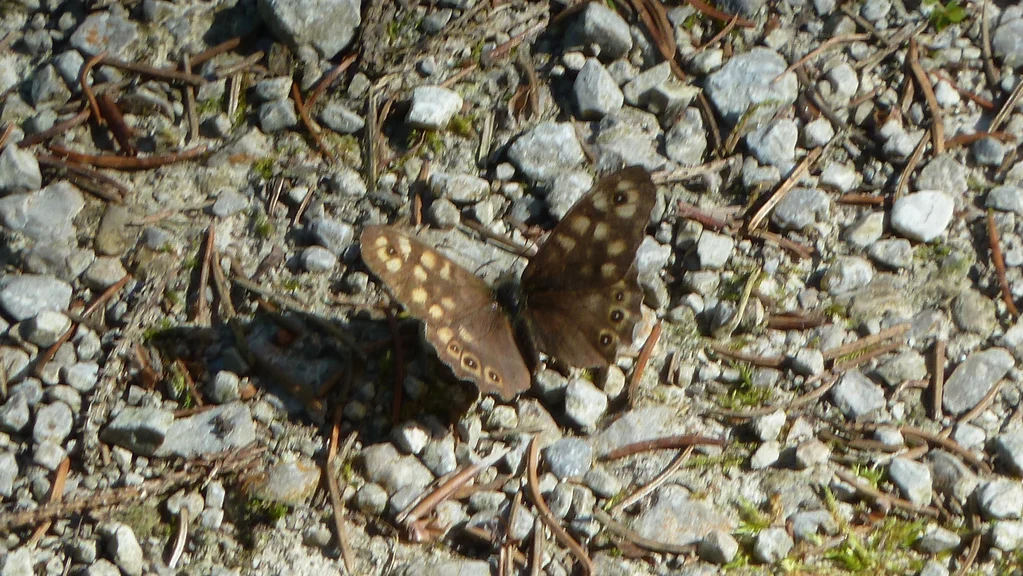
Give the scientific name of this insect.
Pararge aegeria
